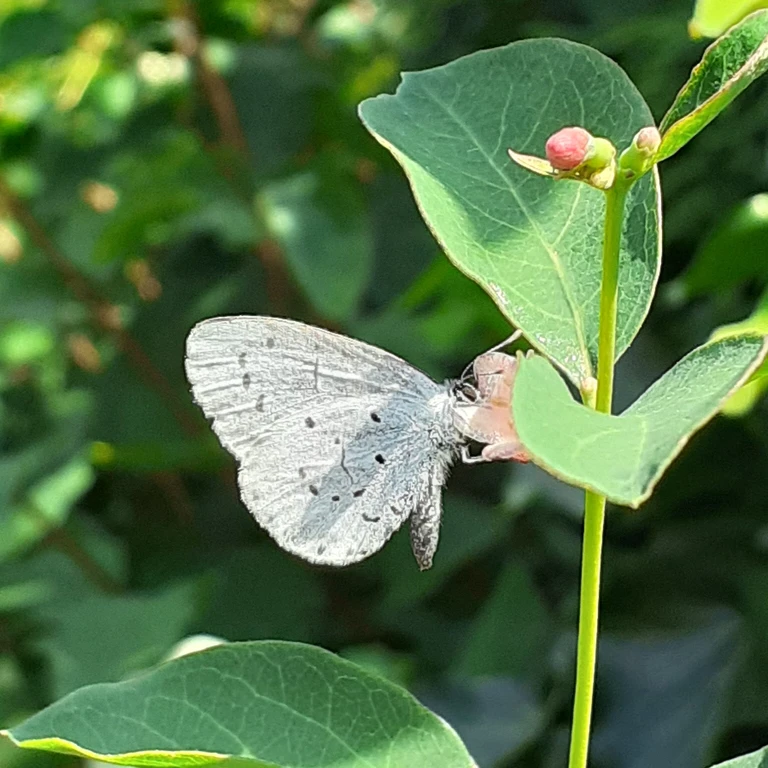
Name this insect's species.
Celastrina argiolus
